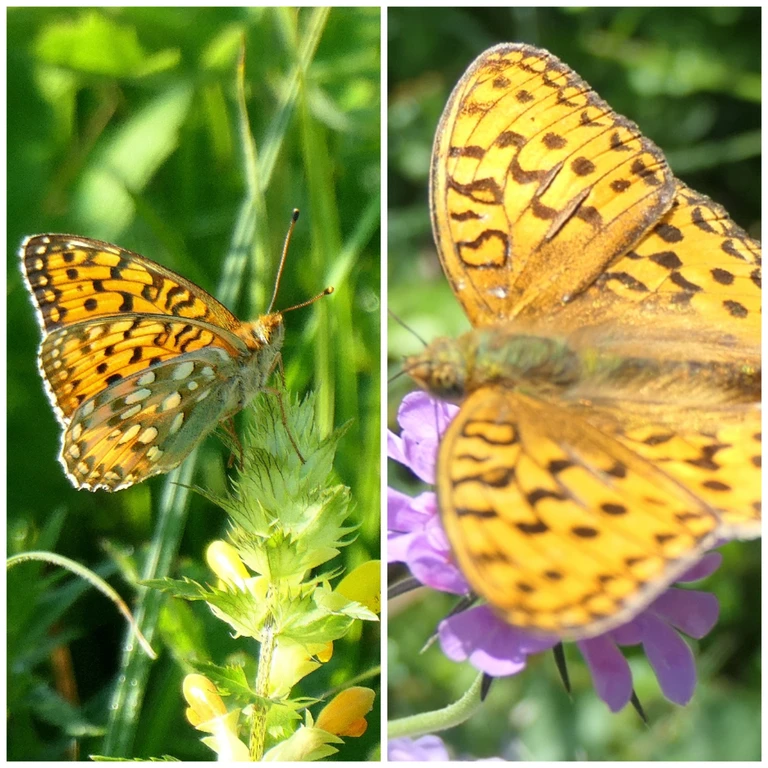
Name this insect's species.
Speyeria aglaja
